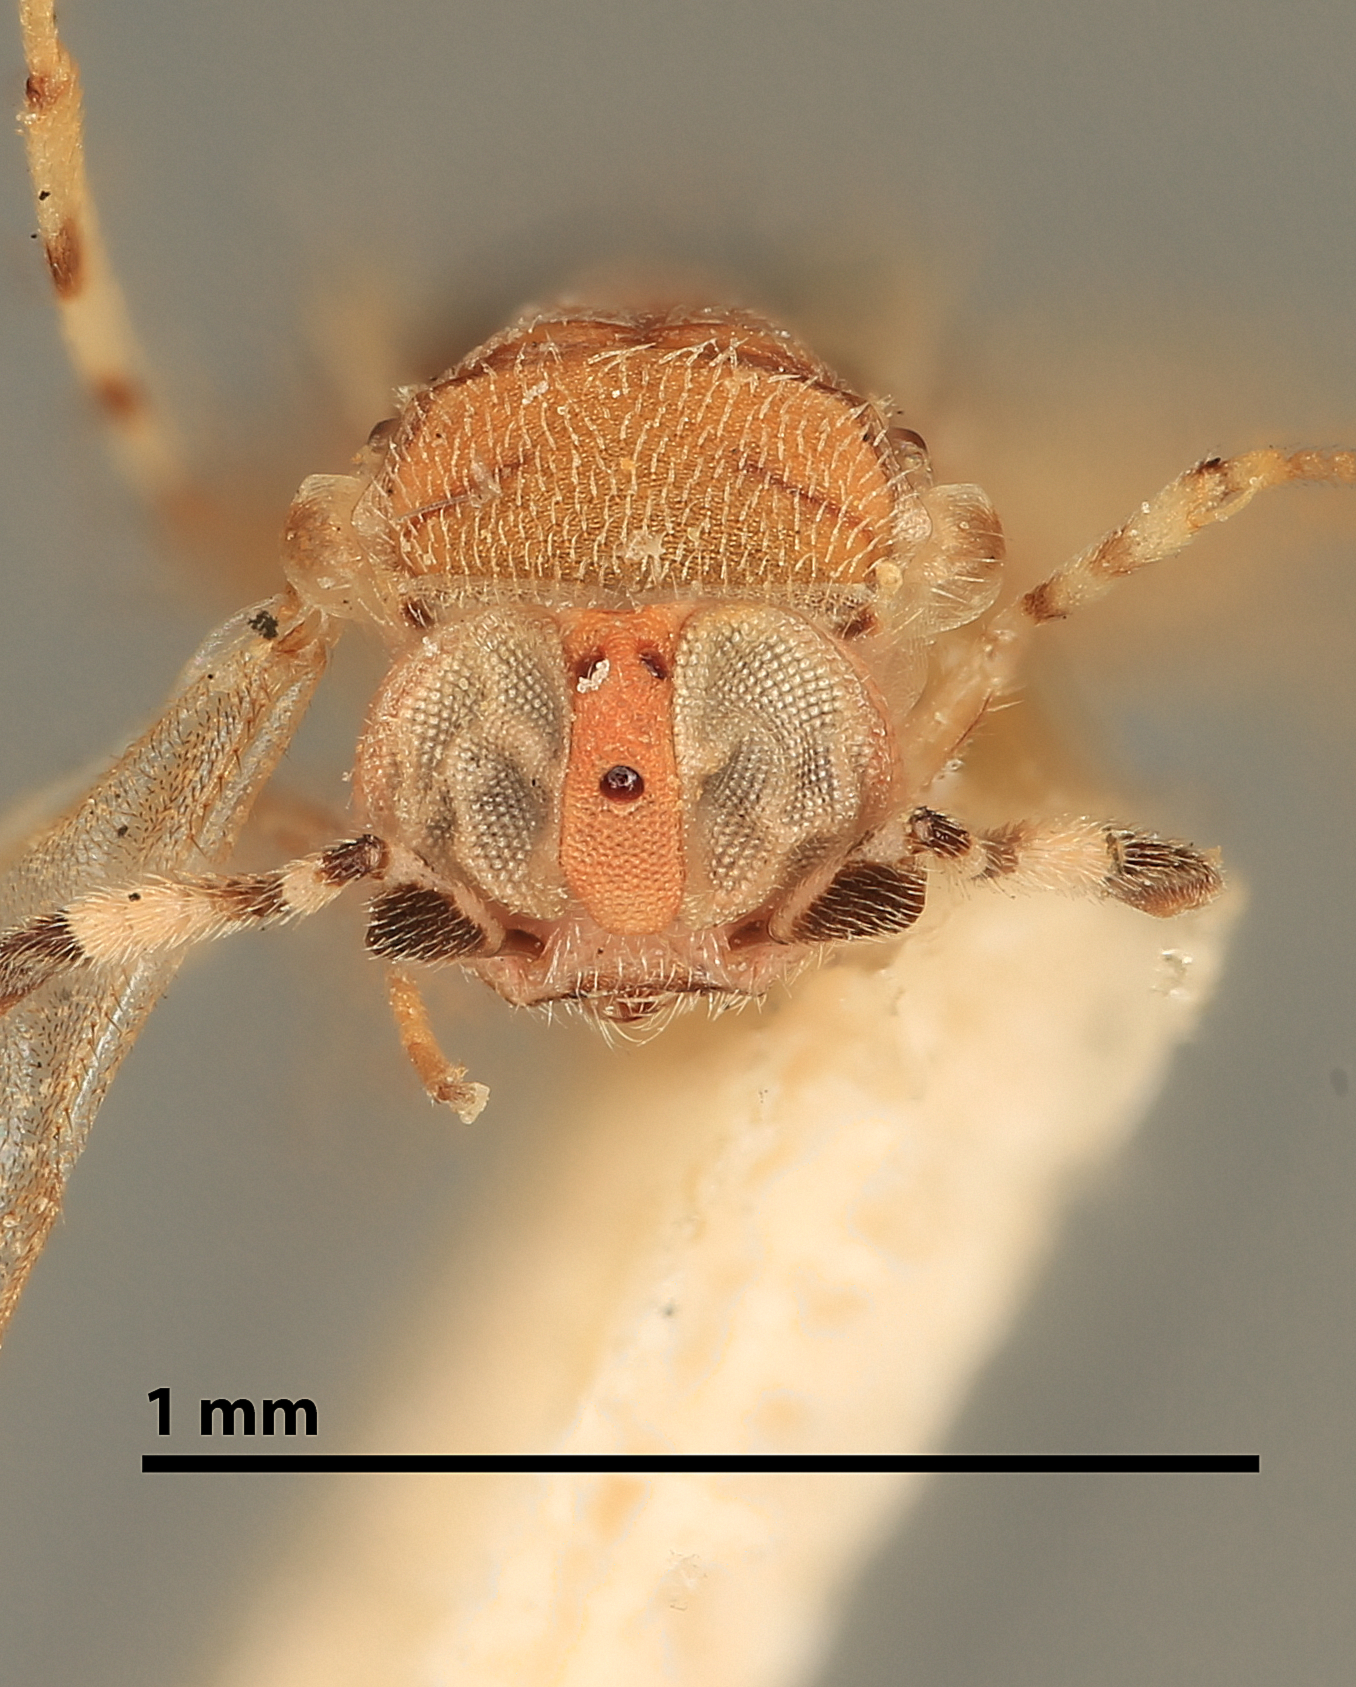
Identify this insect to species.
Aphycus lichtensiae
